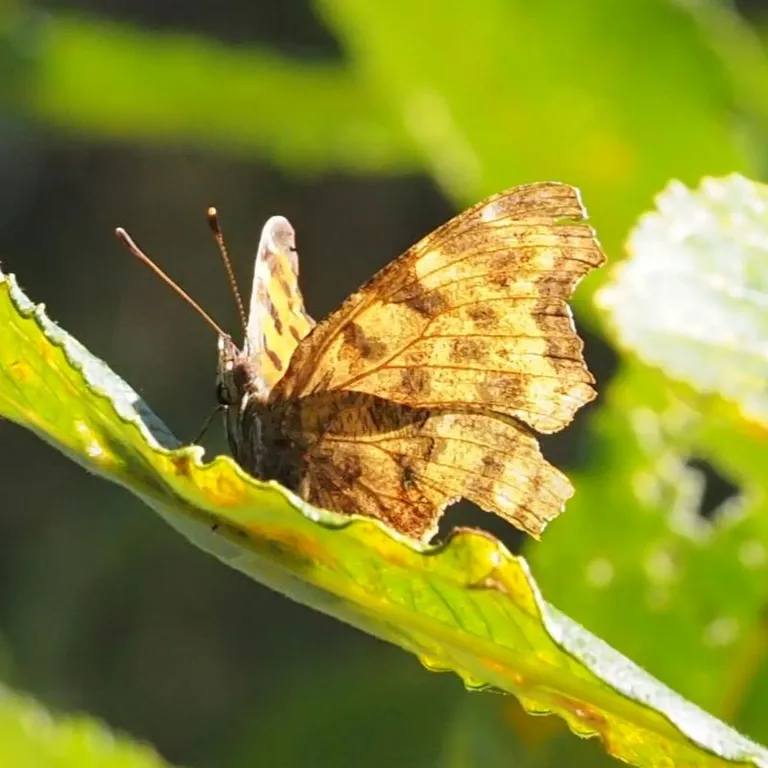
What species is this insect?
Polygonia c-album
